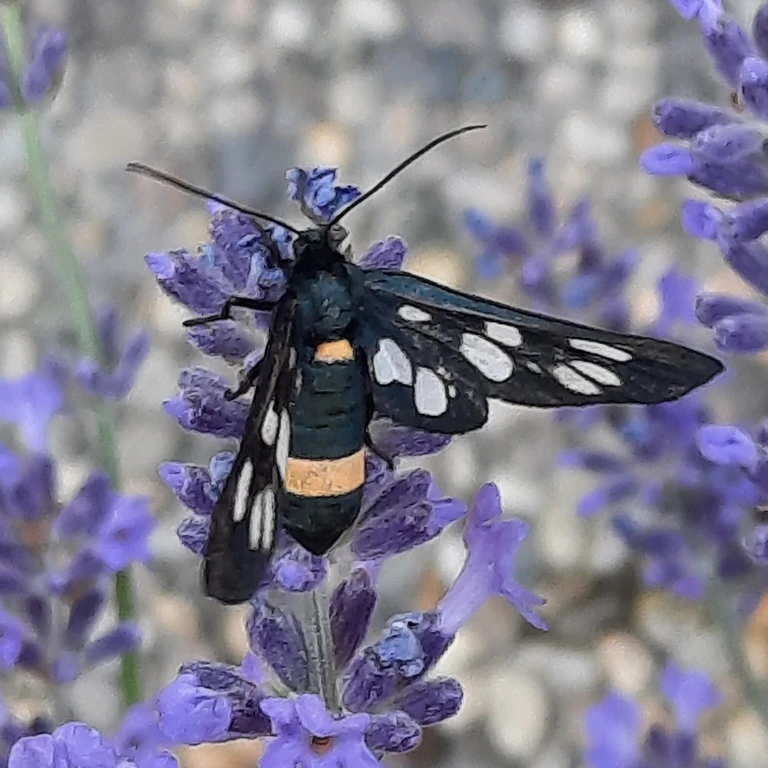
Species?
Amata phegea
